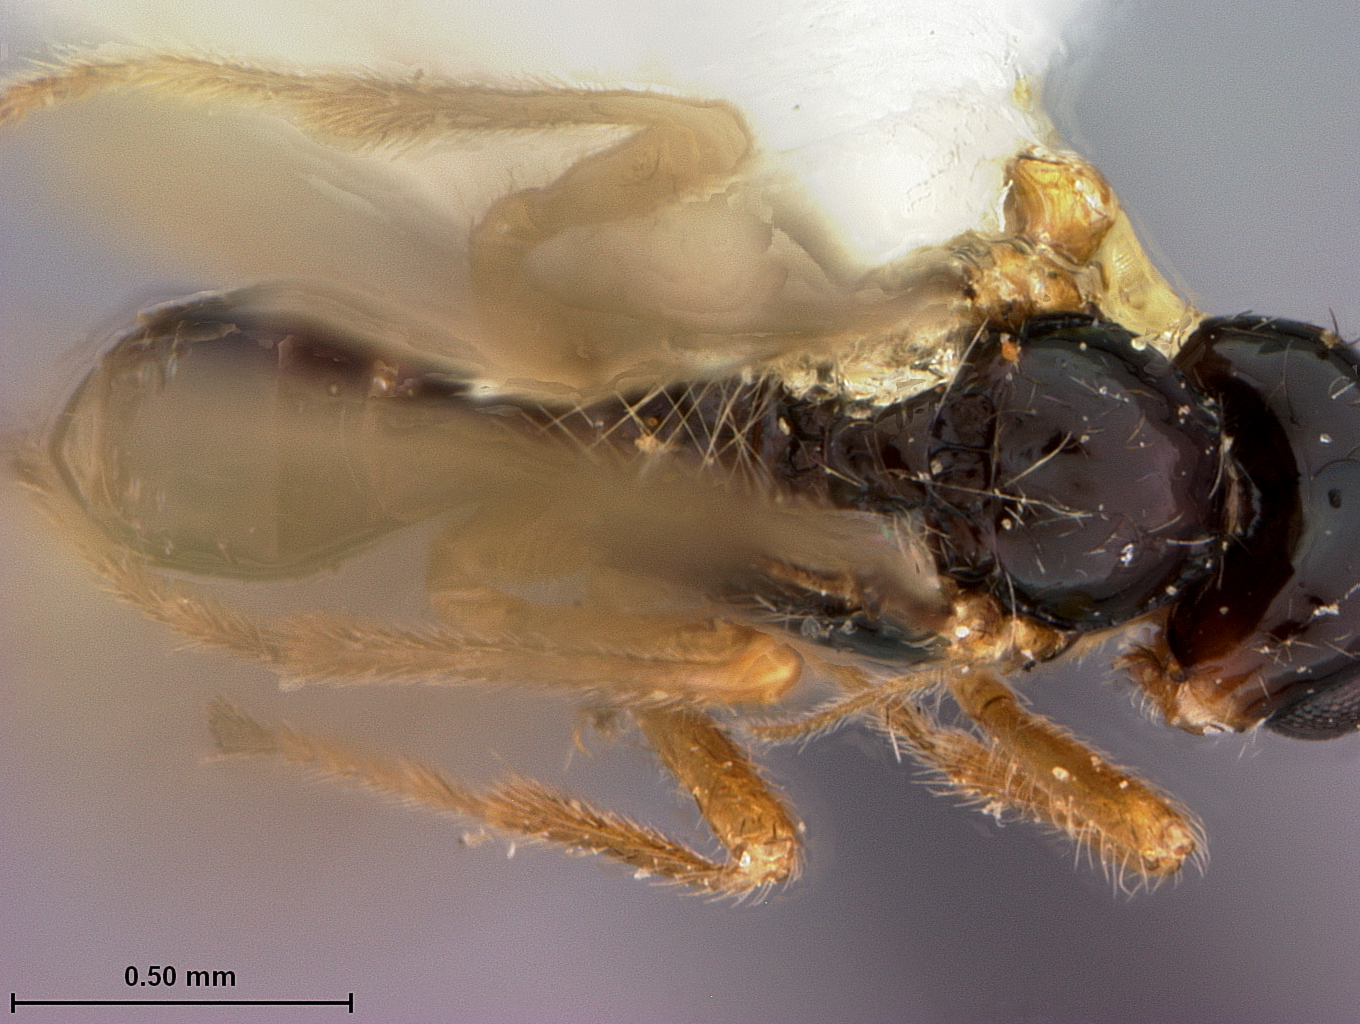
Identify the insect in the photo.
Phaenocarpa costulata
